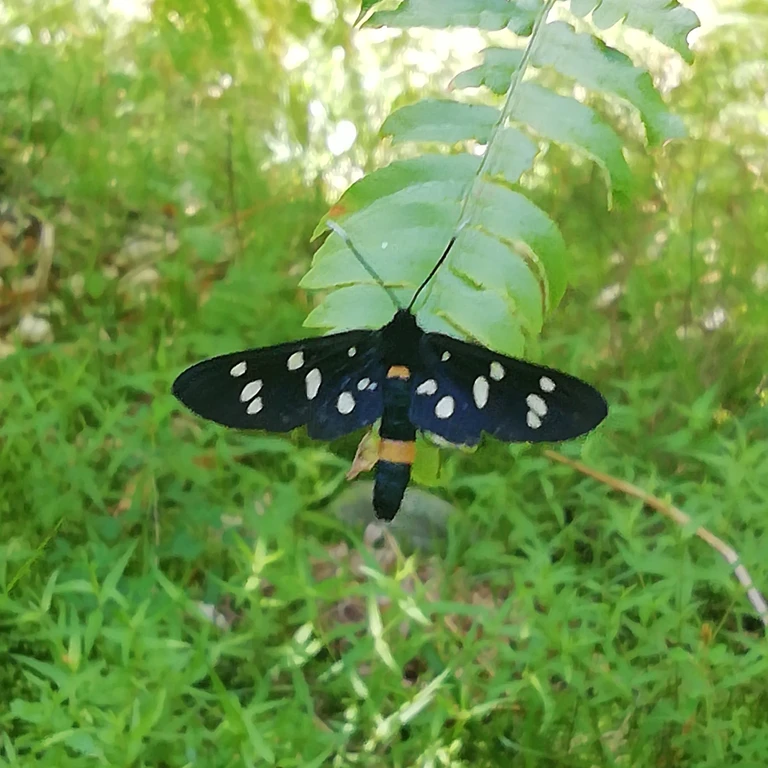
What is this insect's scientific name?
Amata phegea
